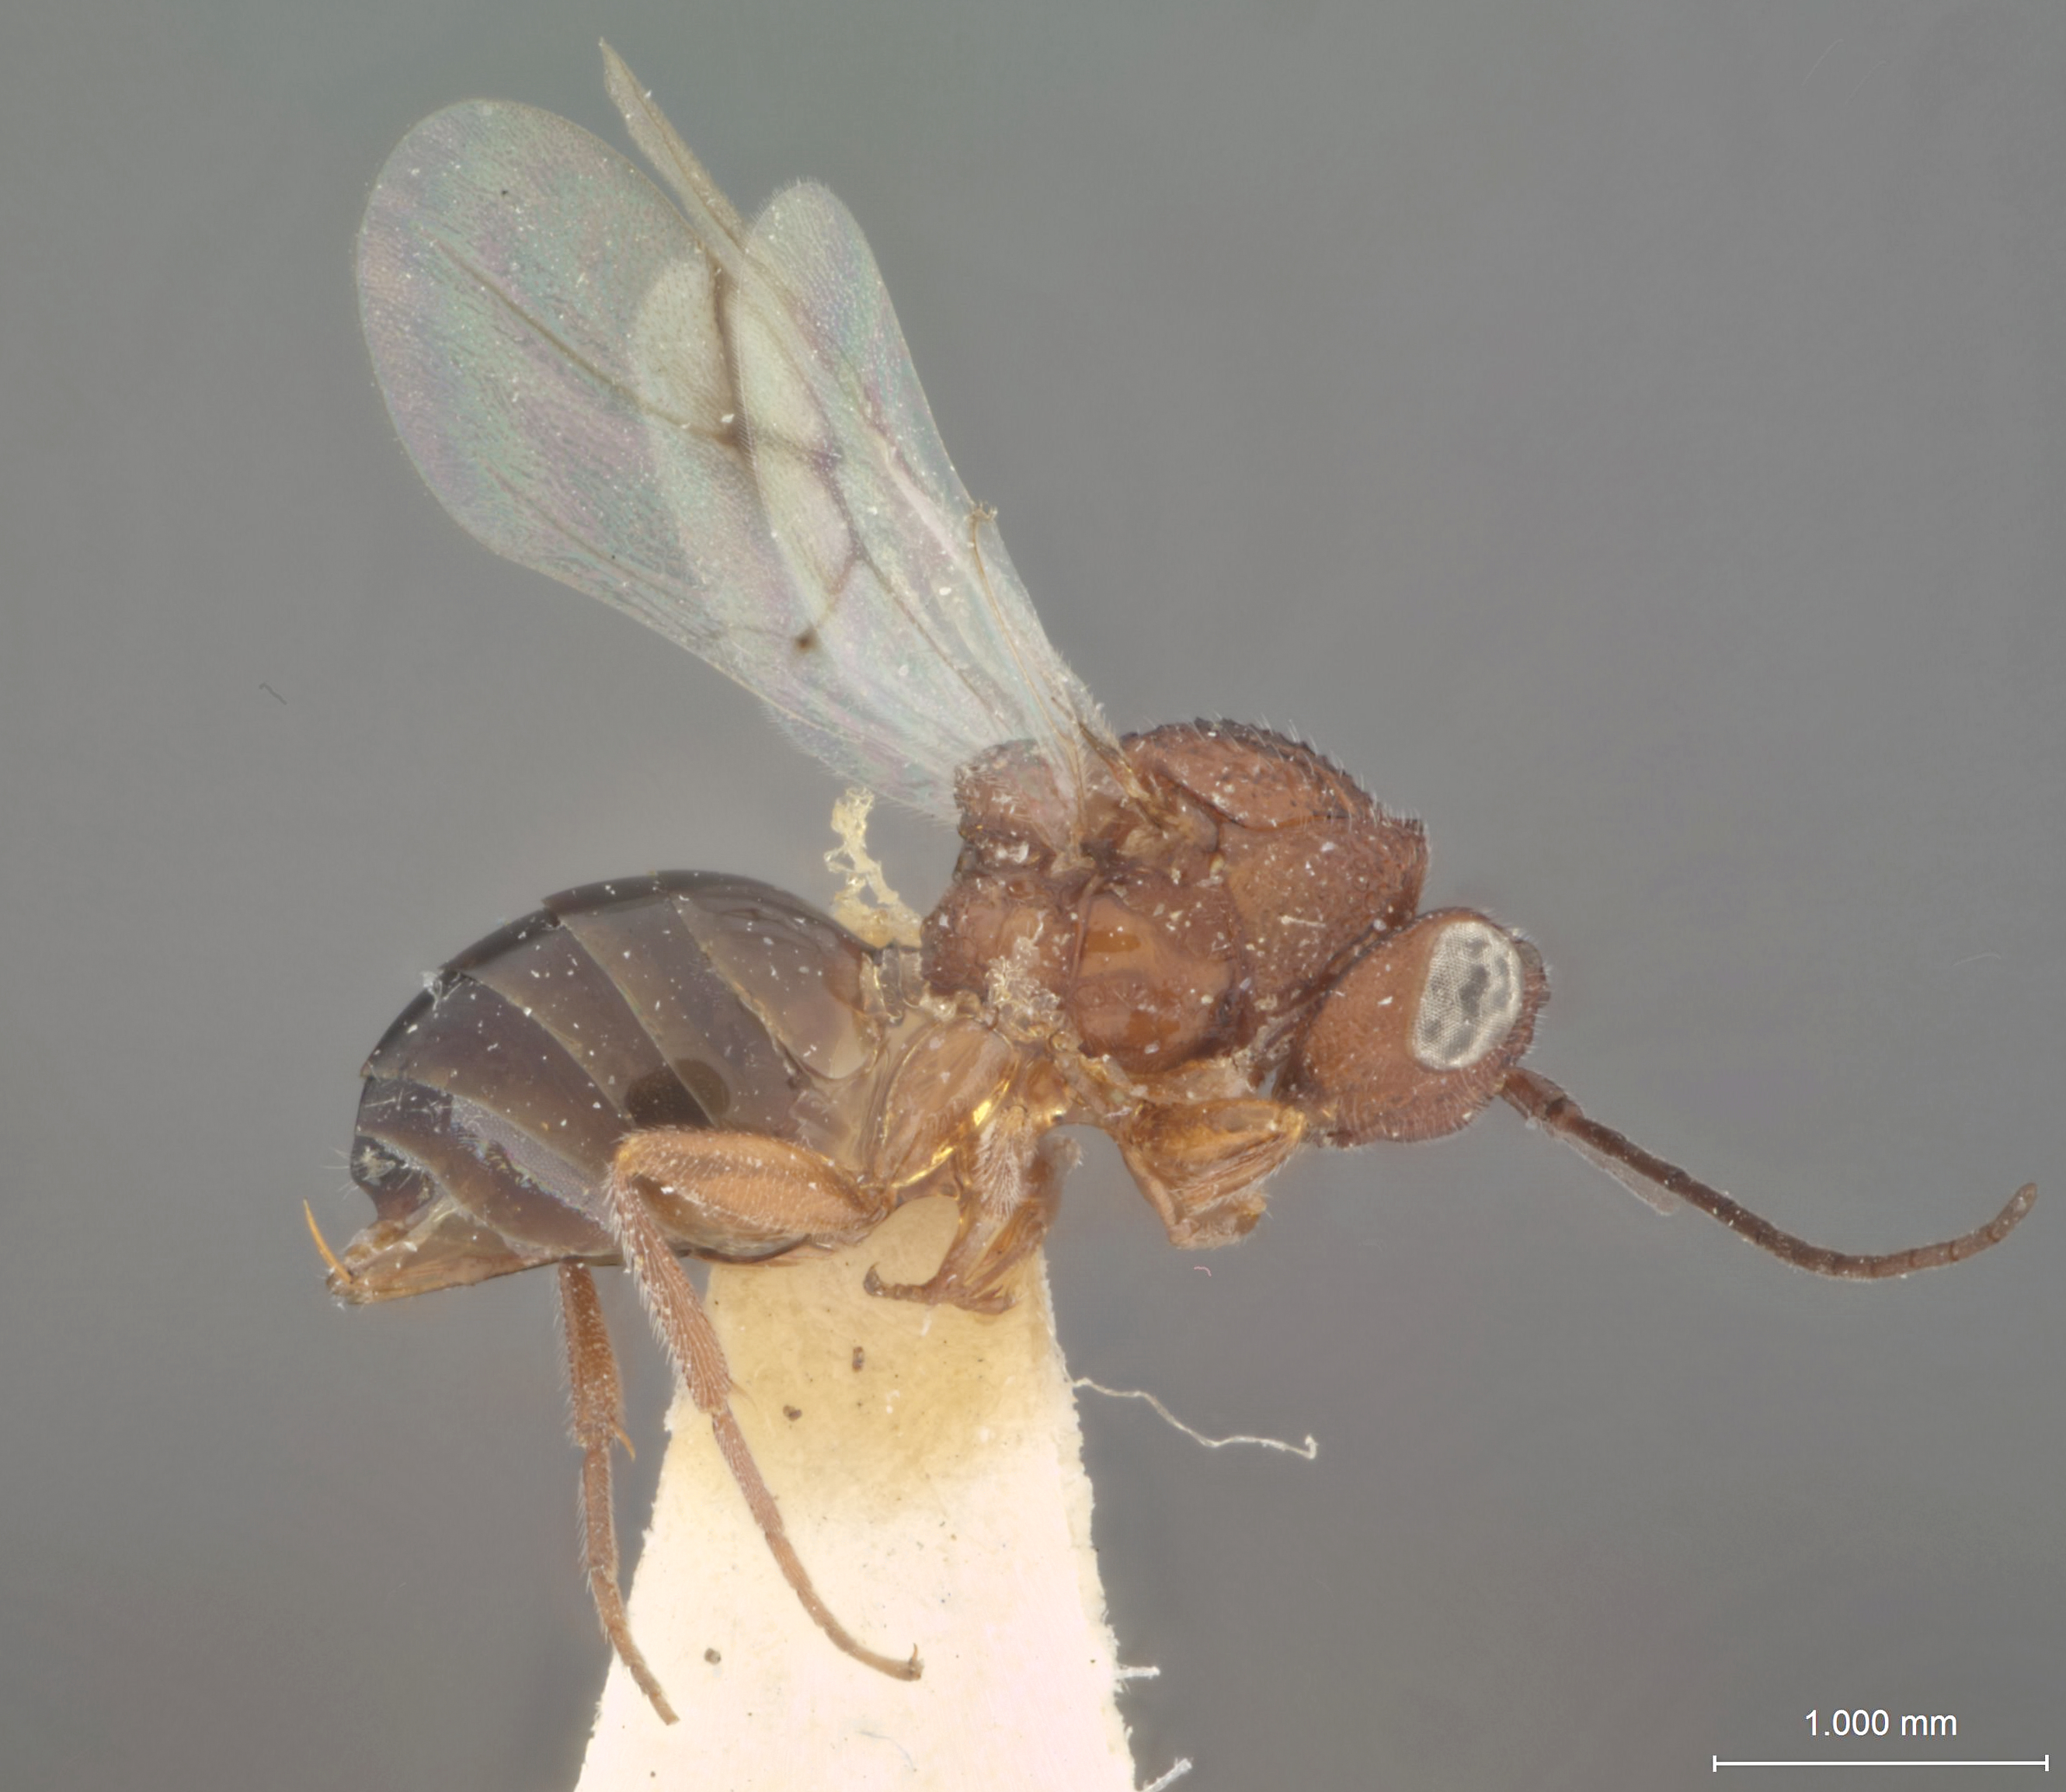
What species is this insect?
Kiefferiella acmaeodera
